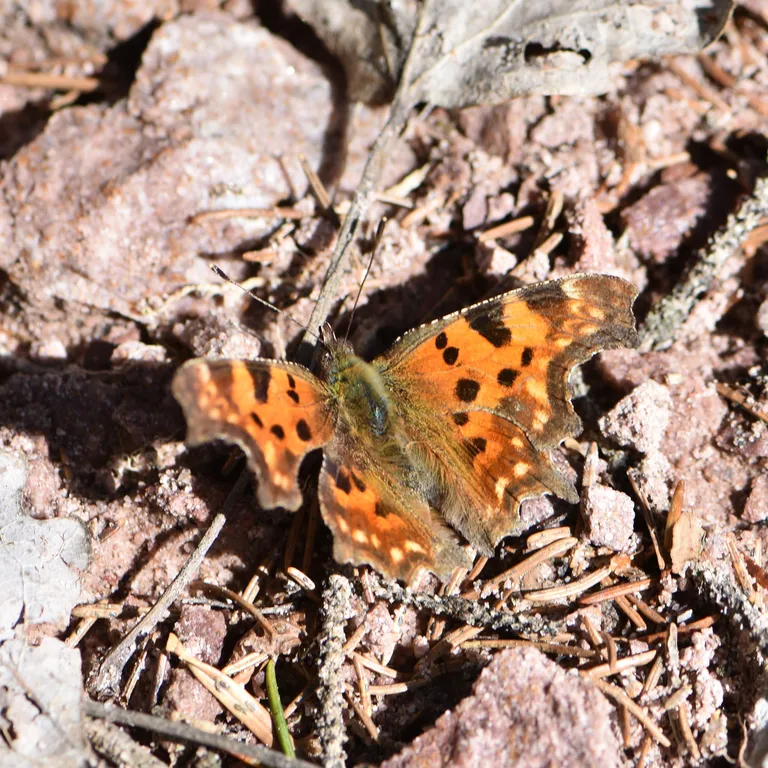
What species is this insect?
Polygonia c-album
